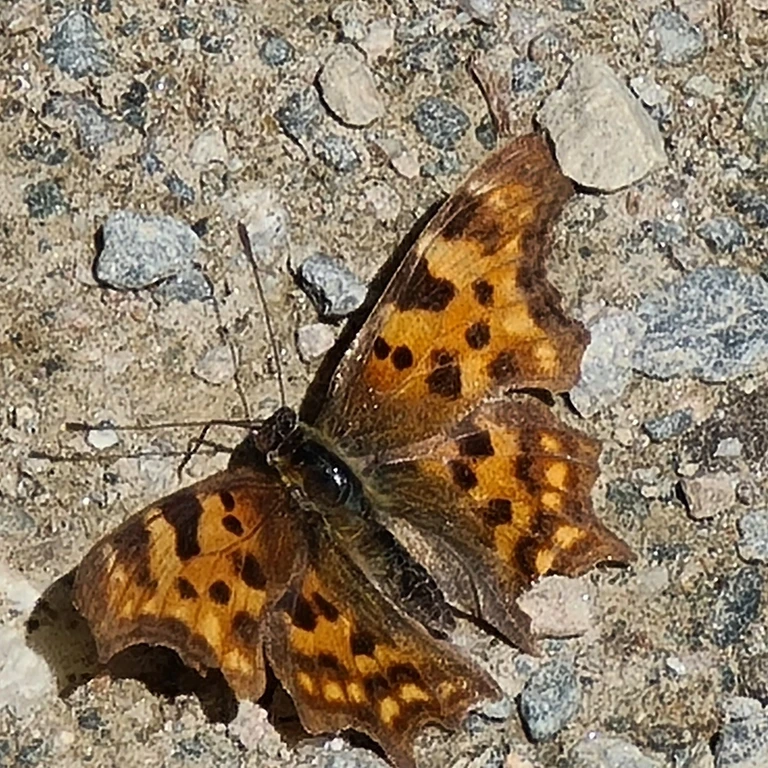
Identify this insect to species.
Polygonia c-album
